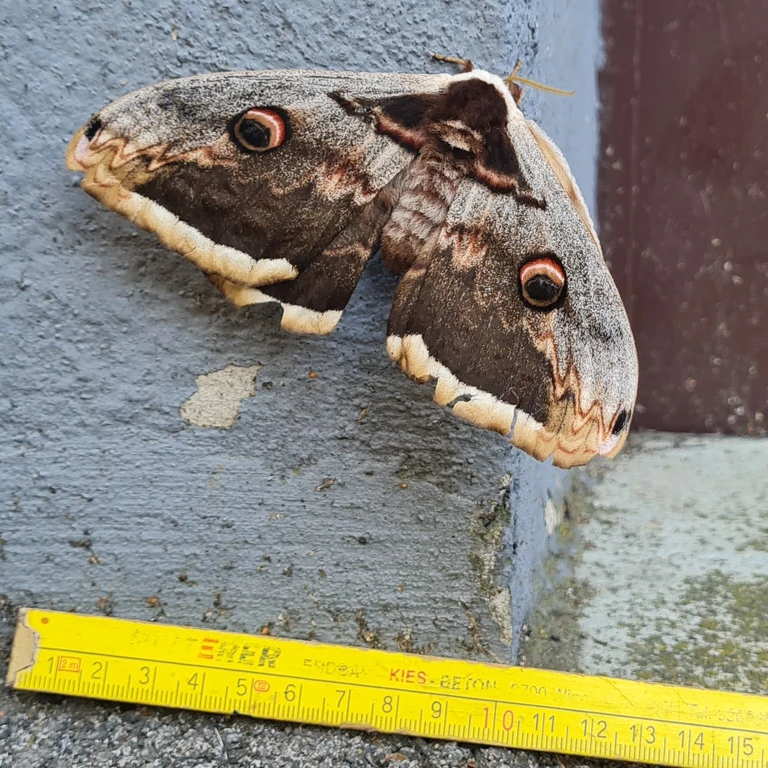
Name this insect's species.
Saturnia pyri
